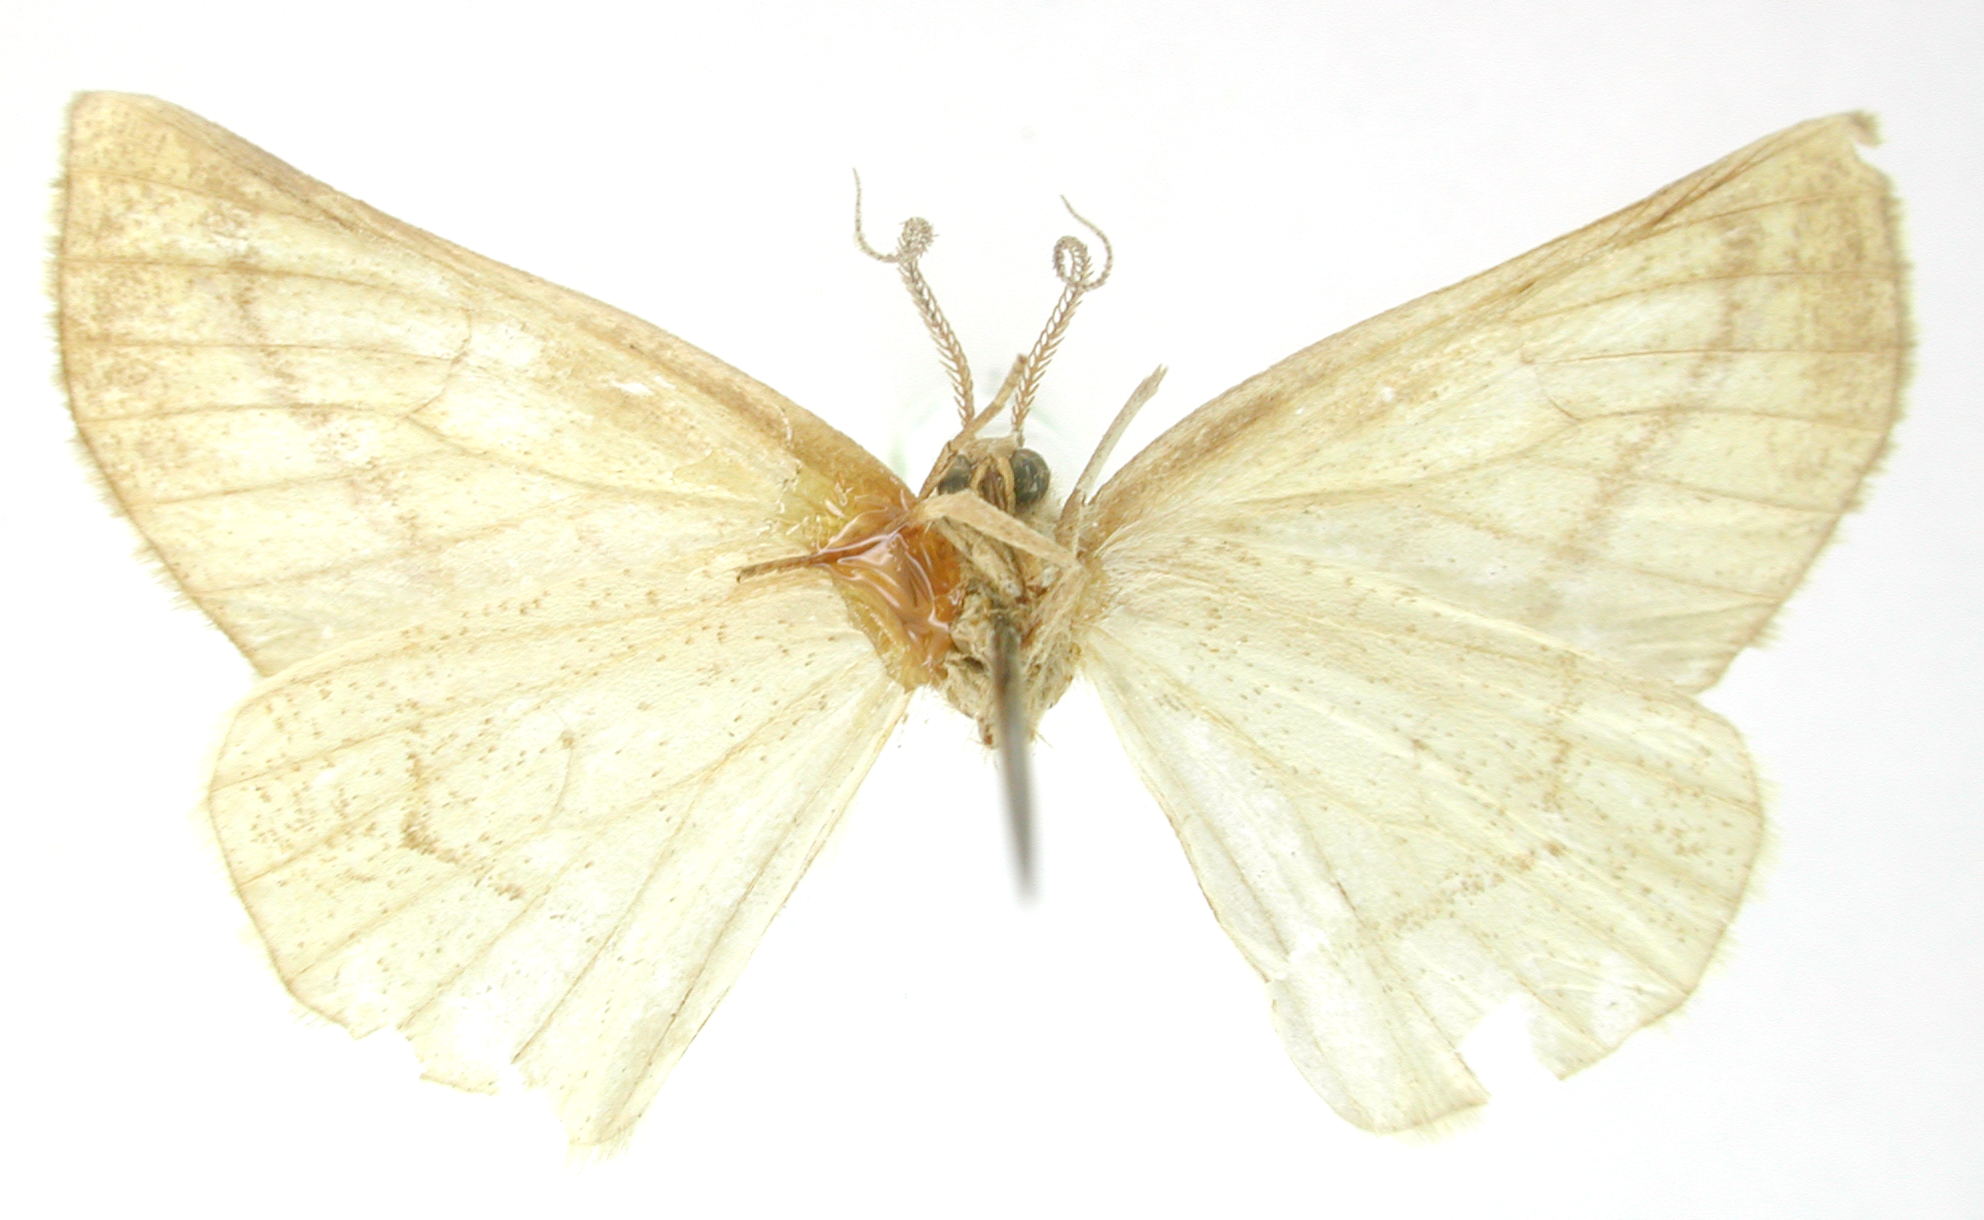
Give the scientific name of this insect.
Caberodes aspilataria
